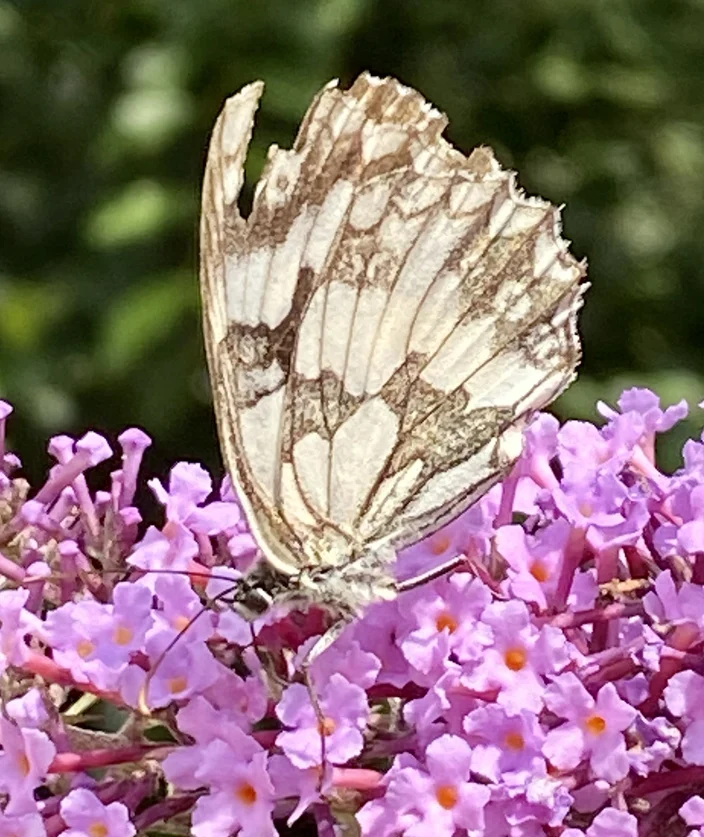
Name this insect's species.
Melanargia galathea
